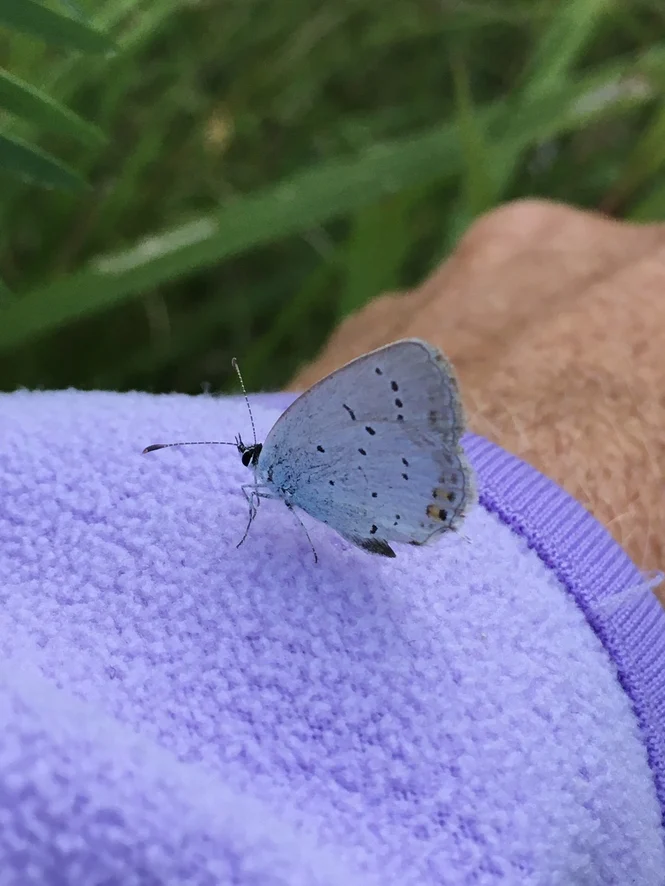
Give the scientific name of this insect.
Cupido argiades (also Elkalyce argiades)
